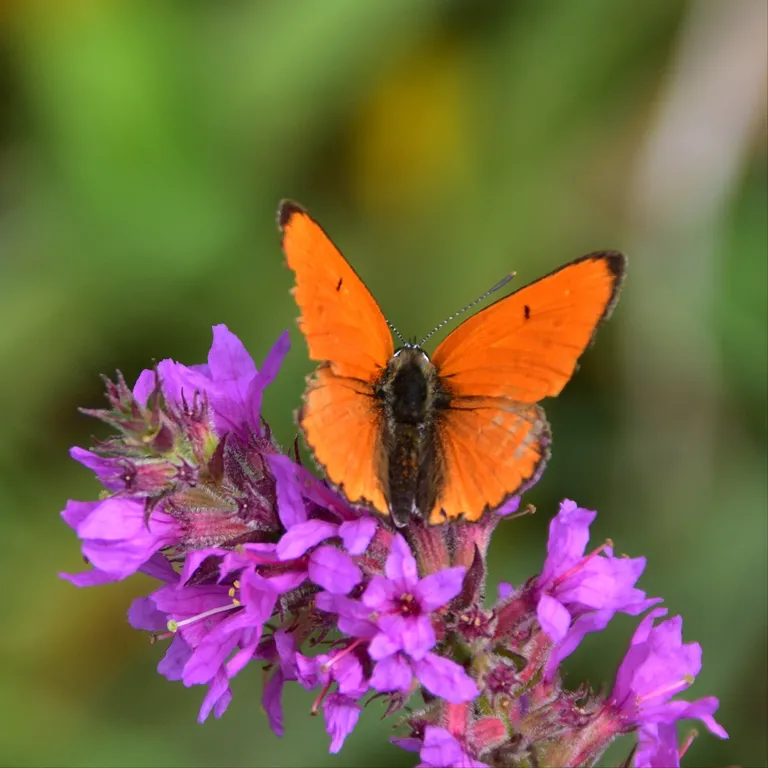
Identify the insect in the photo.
Lycaena dispar
